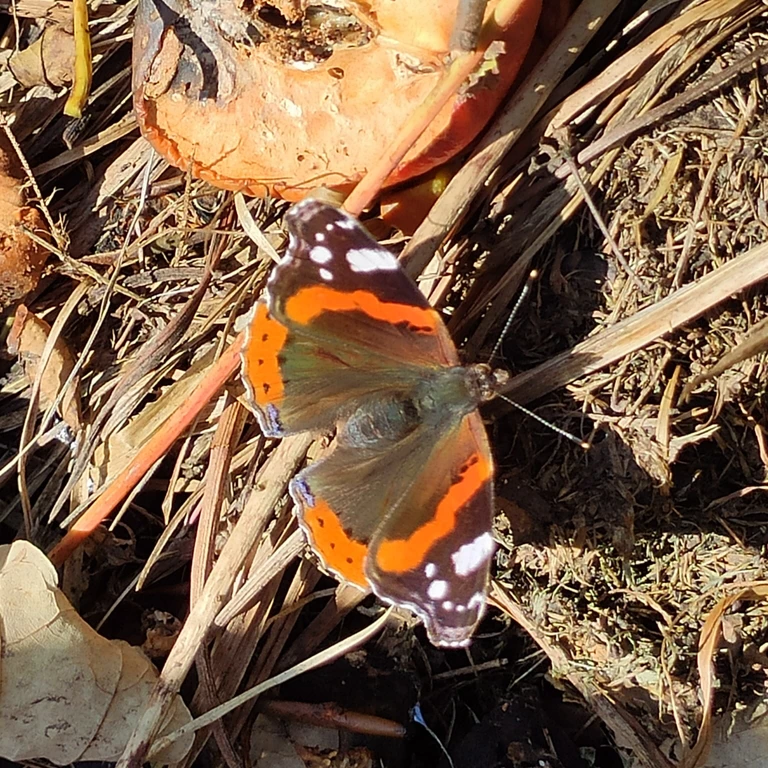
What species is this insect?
Vanessa atalanta
